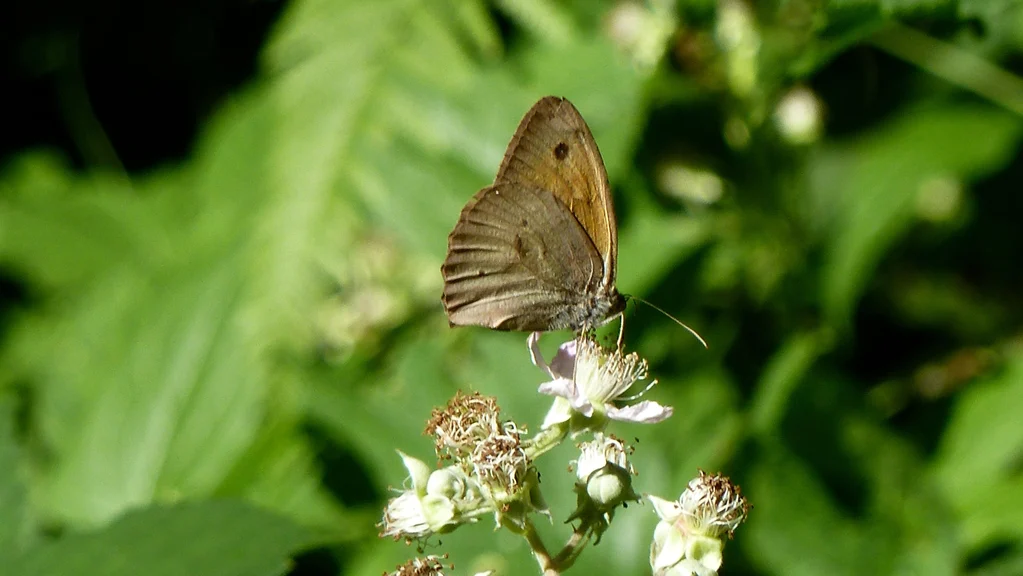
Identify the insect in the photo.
Maniola jurtina
